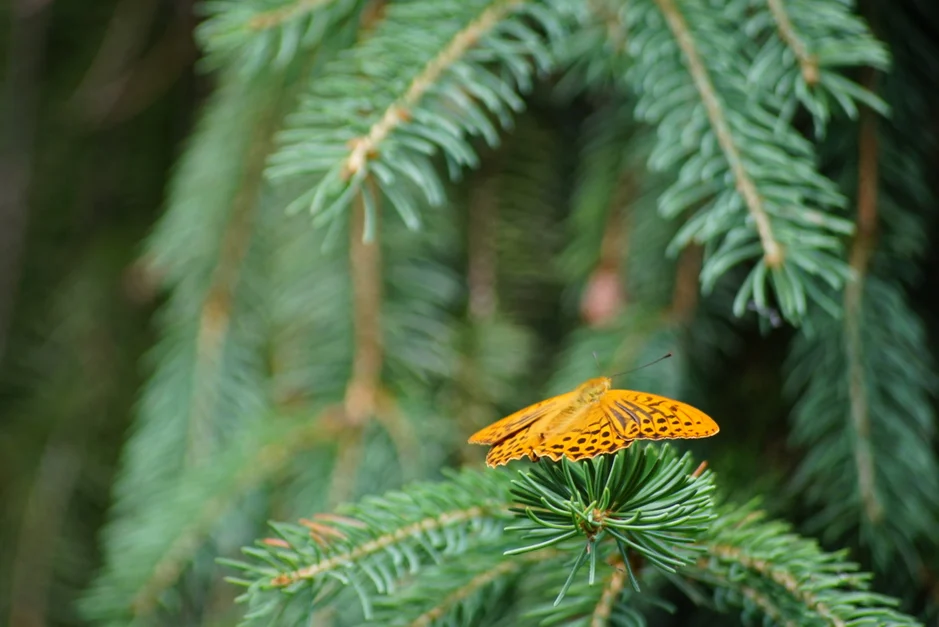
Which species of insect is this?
Argynnis paphia
